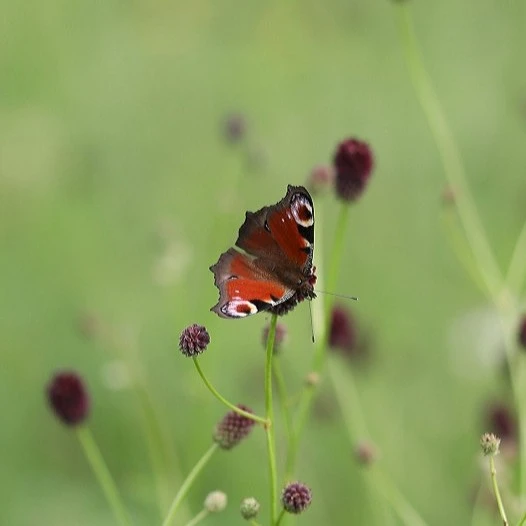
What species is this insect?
Aglais io
